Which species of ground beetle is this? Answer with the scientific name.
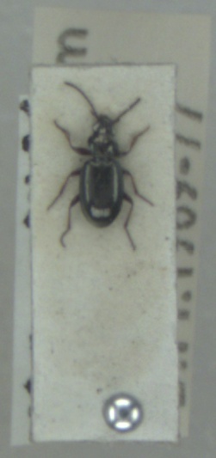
Bembidion properans
